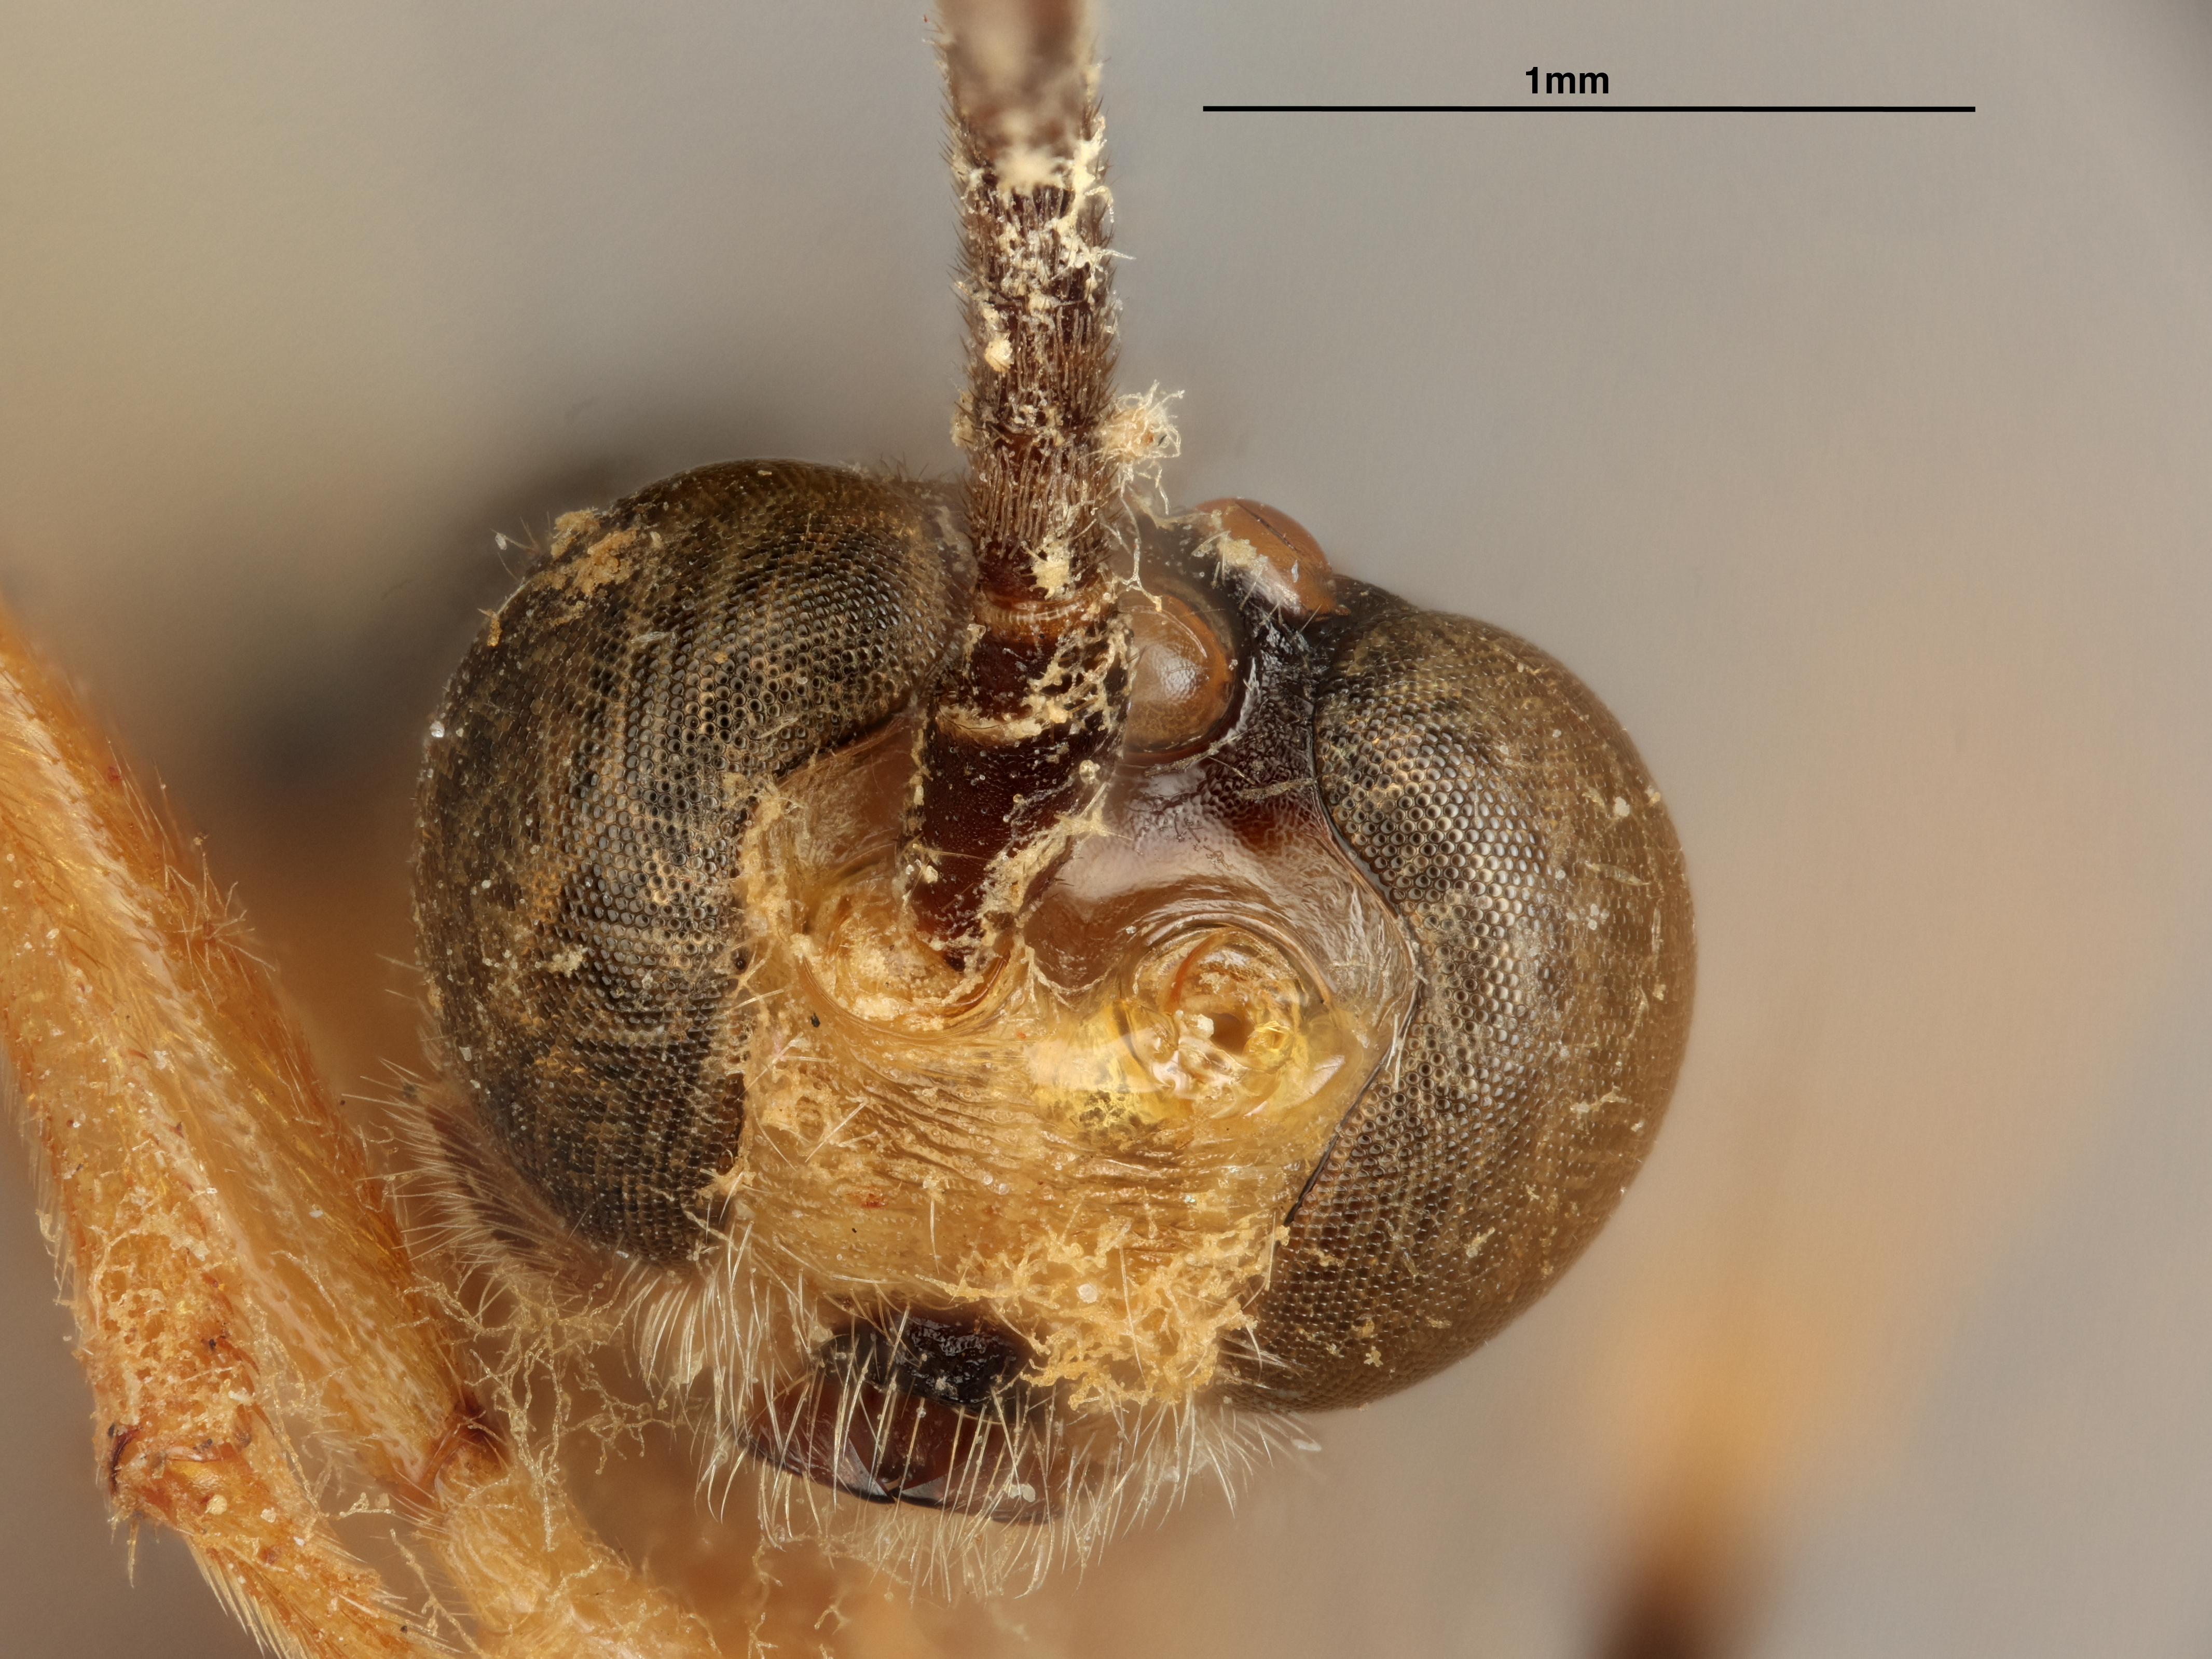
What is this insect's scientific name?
Hemigyroneuron speciosus
